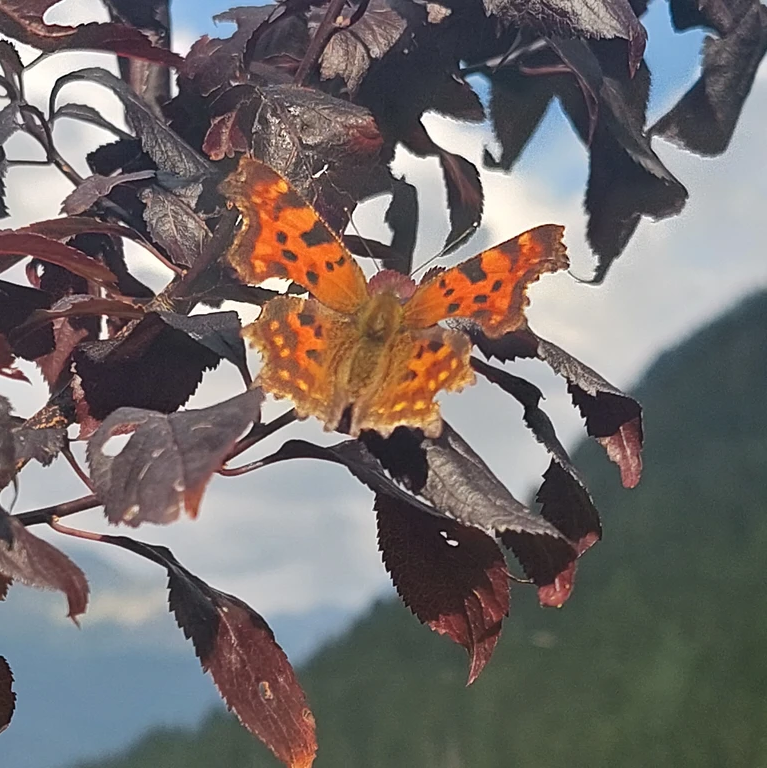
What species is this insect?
Polygonia c-album
